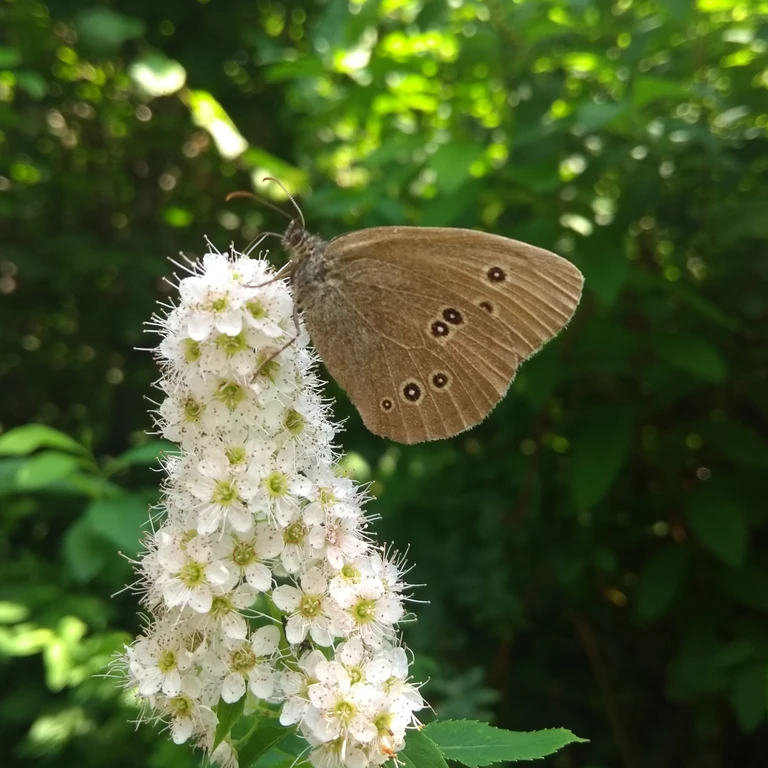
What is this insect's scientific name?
Aphantopus hyperantus
